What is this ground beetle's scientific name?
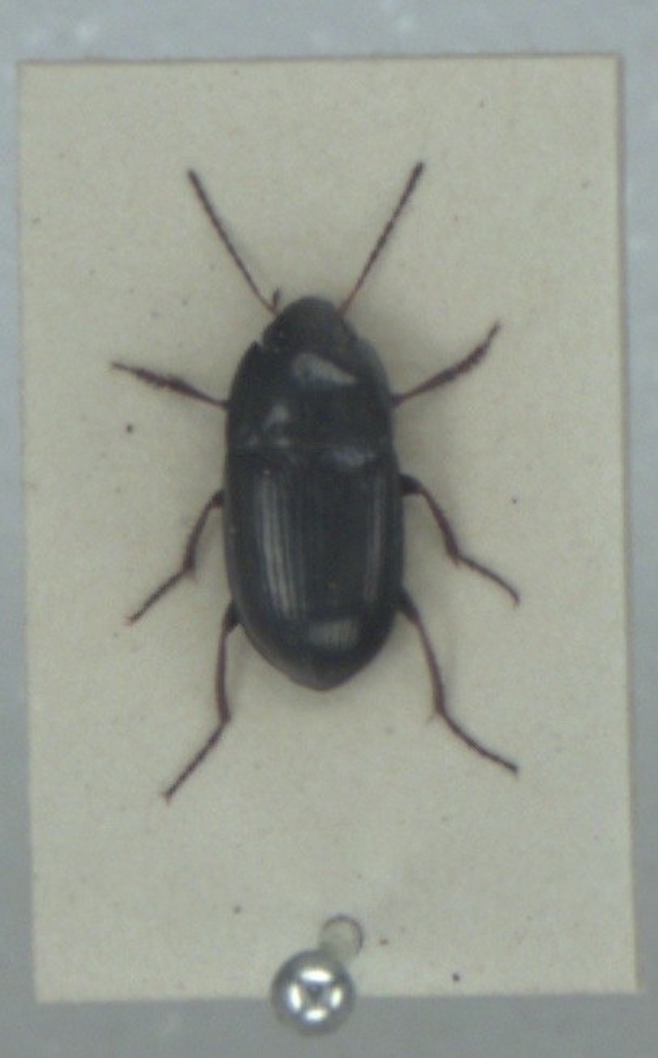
Amara communis
